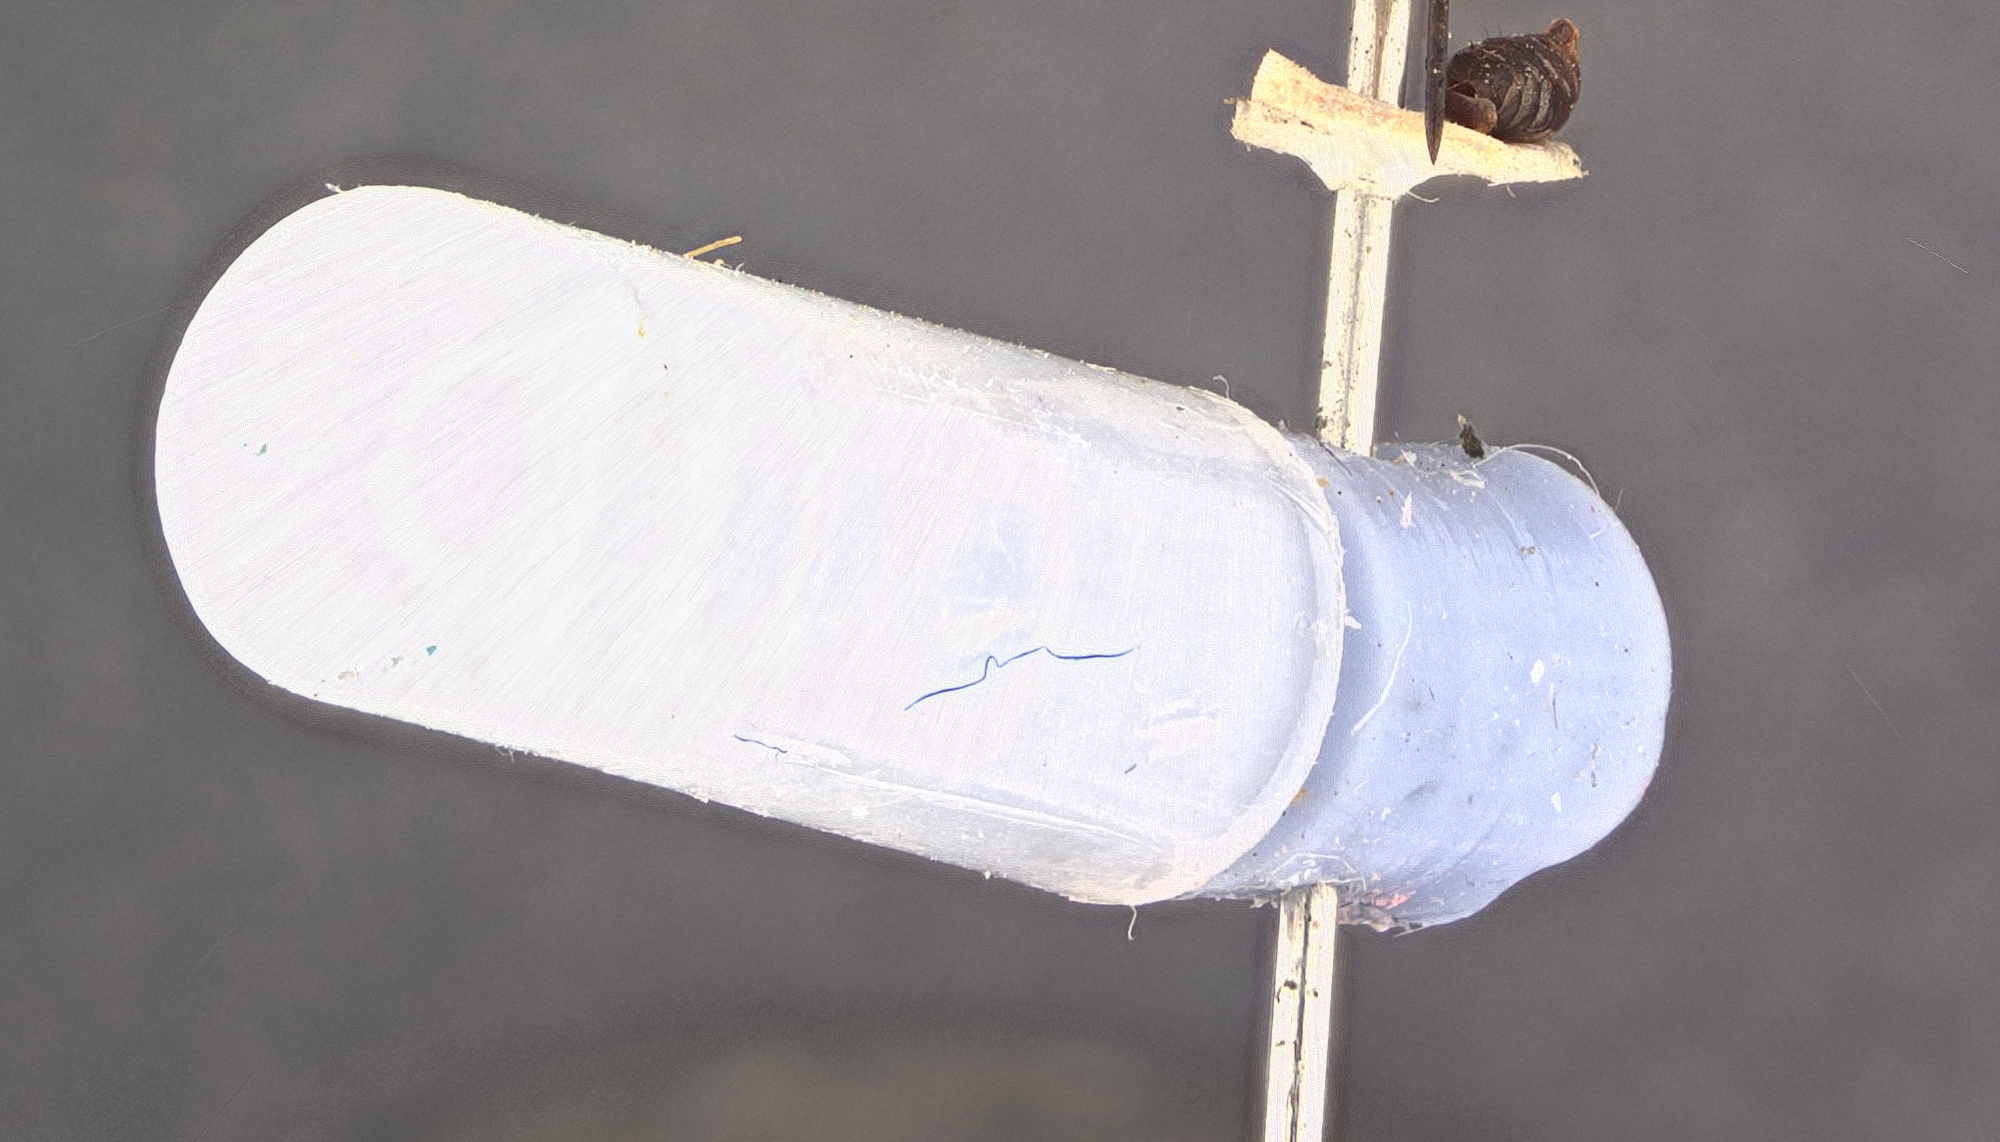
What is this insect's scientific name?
Miscophinus galei
